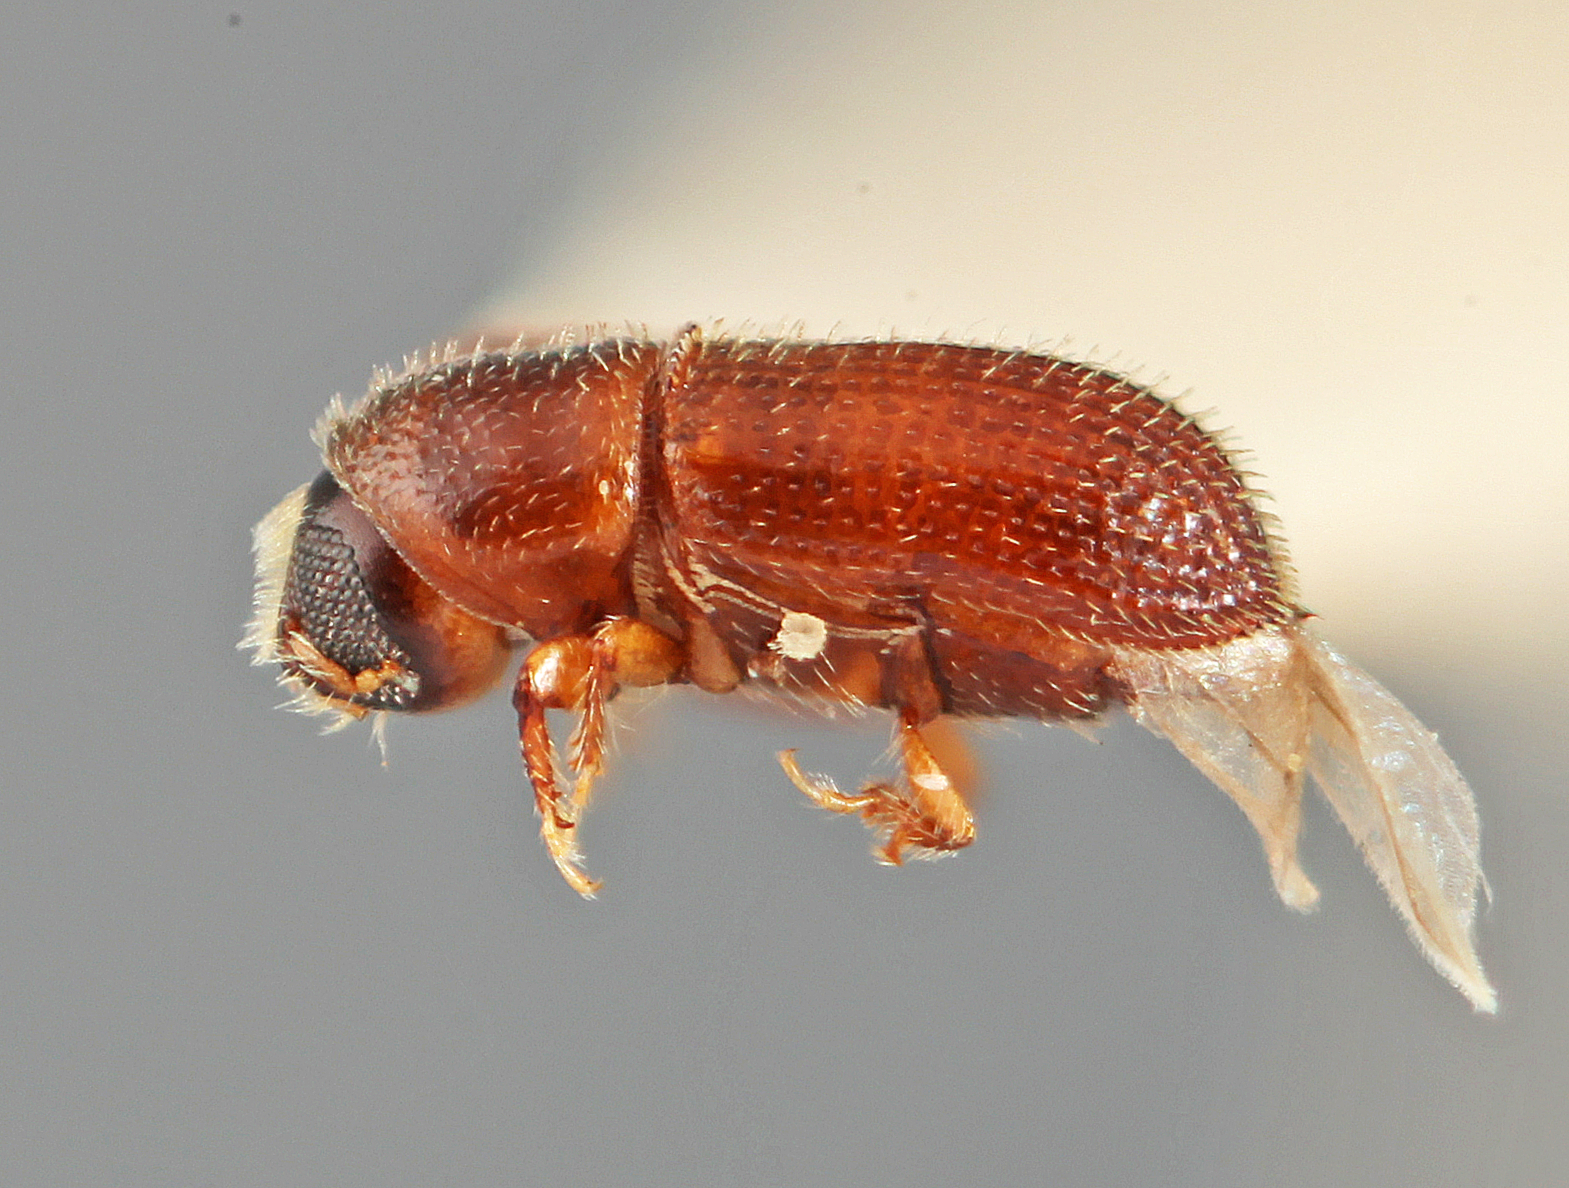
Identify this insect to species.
Phloeotrypetus palauensis
